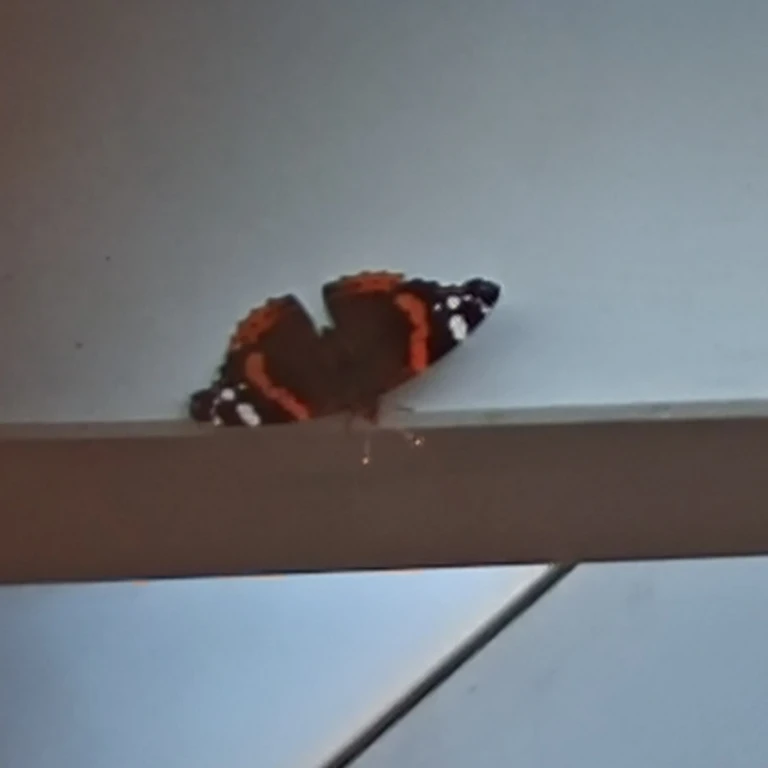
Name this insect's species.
Vanessa atalanta
